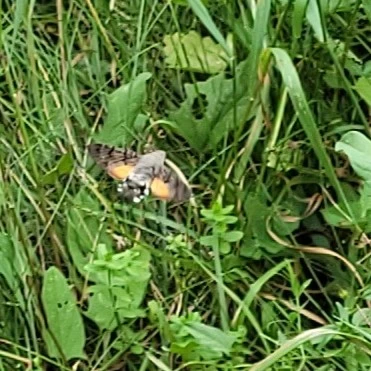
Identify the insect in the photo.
Macroglossum stellatarum
